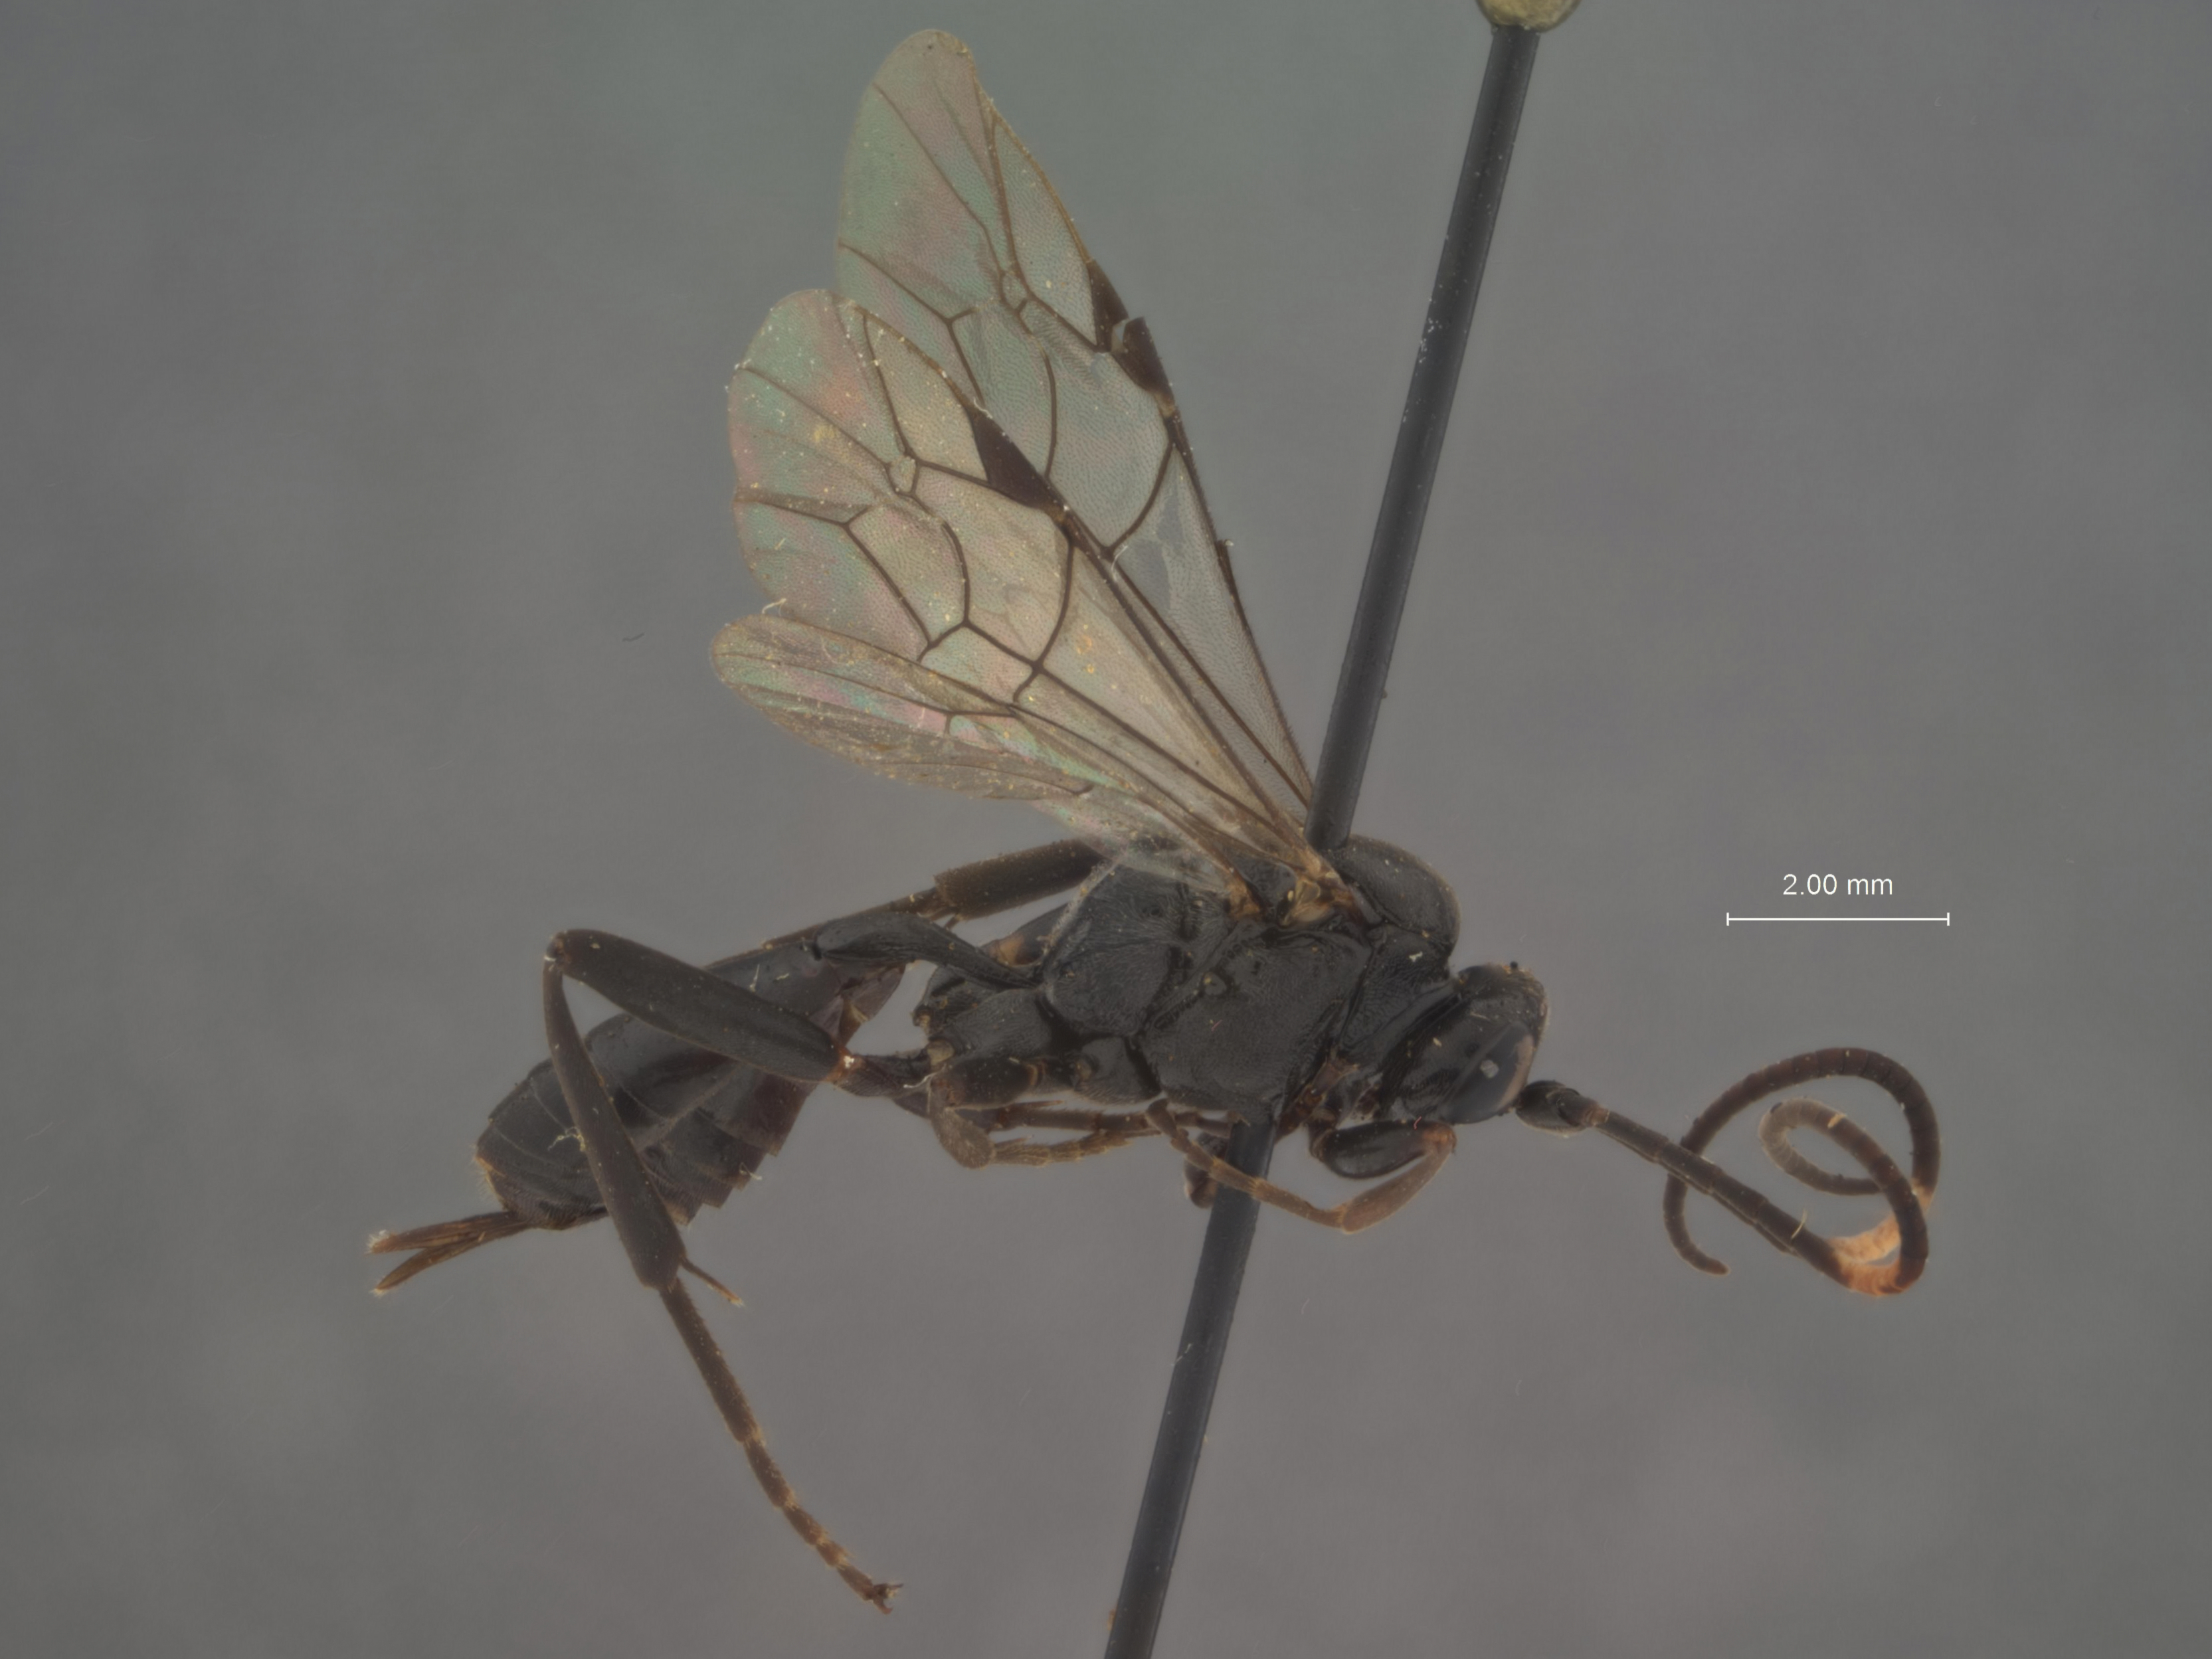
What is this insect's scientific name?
Pezoporus opacus
